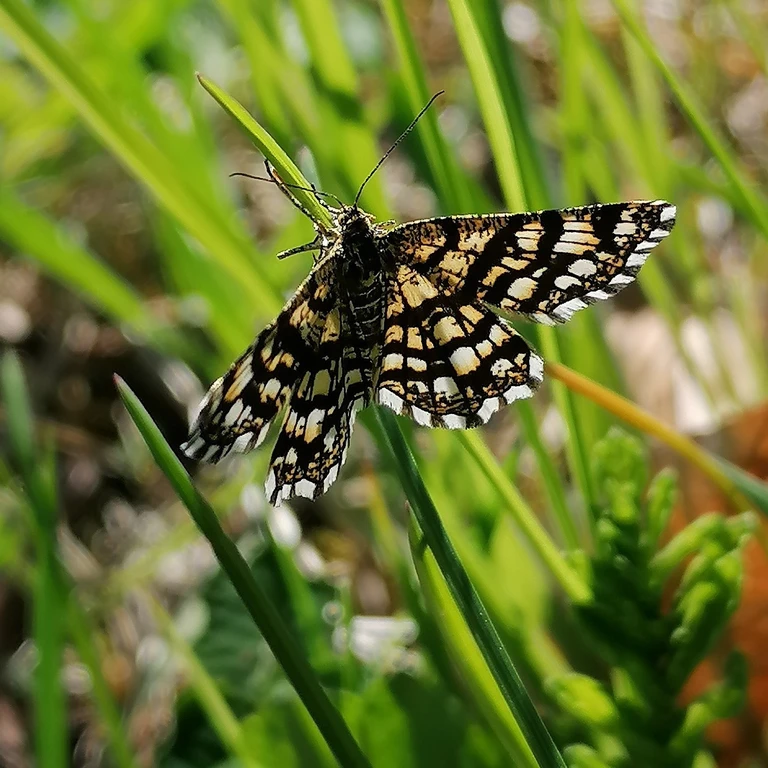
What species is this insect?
Chiasmia clathrata
